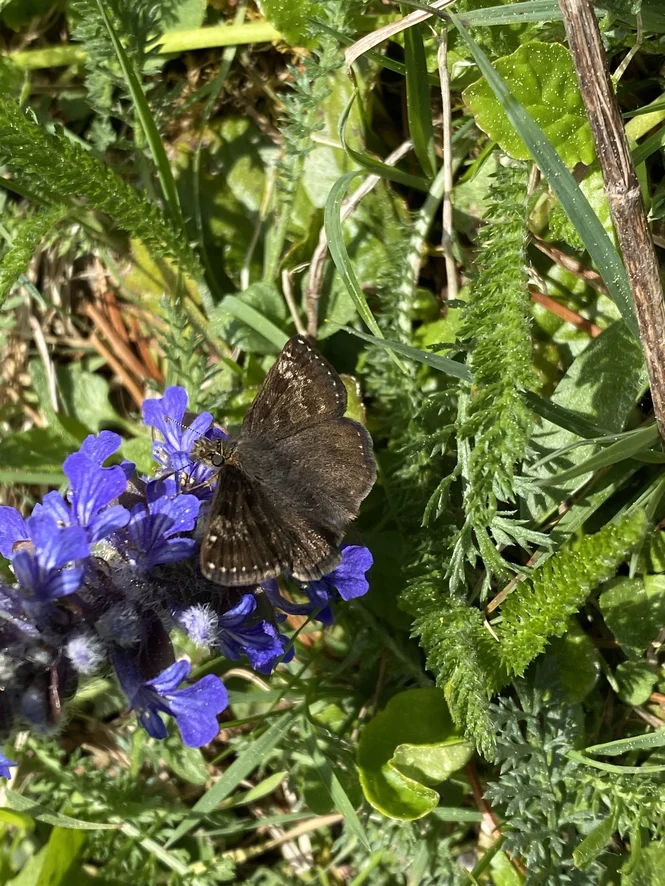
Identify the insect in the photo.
Erynnis tages
